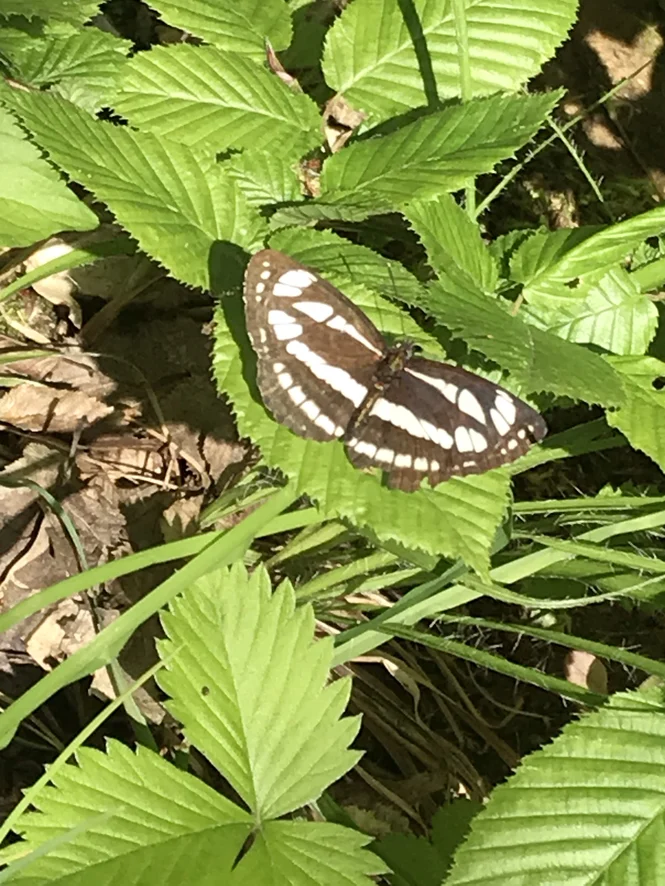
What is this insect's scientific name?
Neptis sappho
